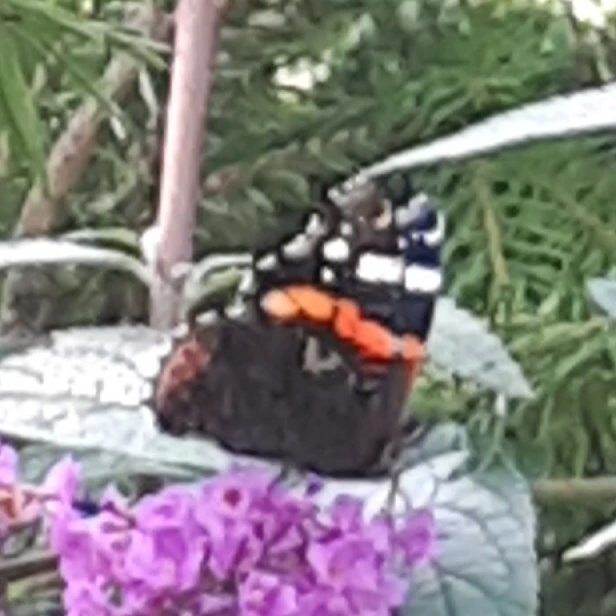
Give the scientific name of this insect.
Vanessa atalanta
